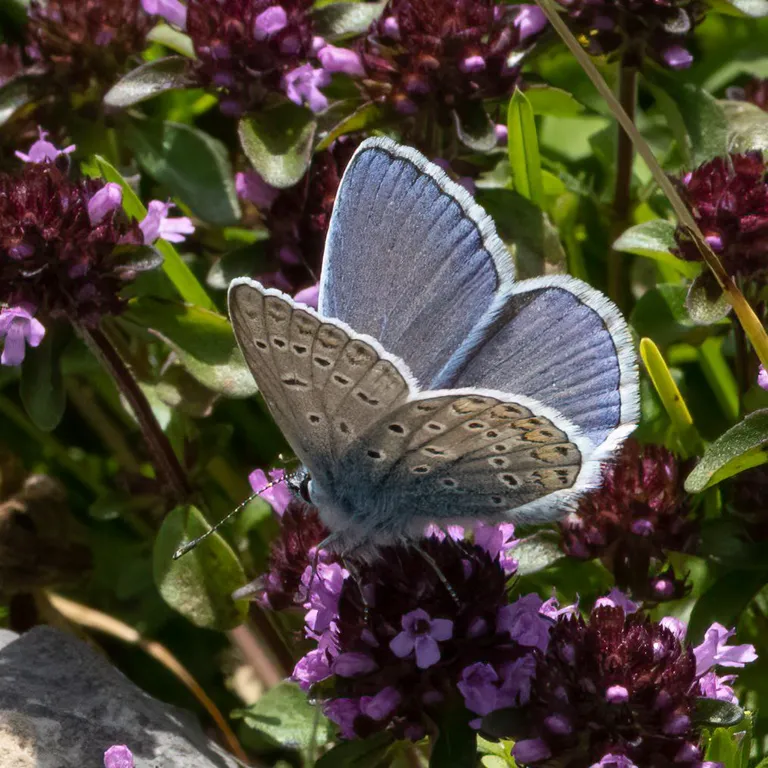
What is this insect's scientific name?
Polyommatus icarus
